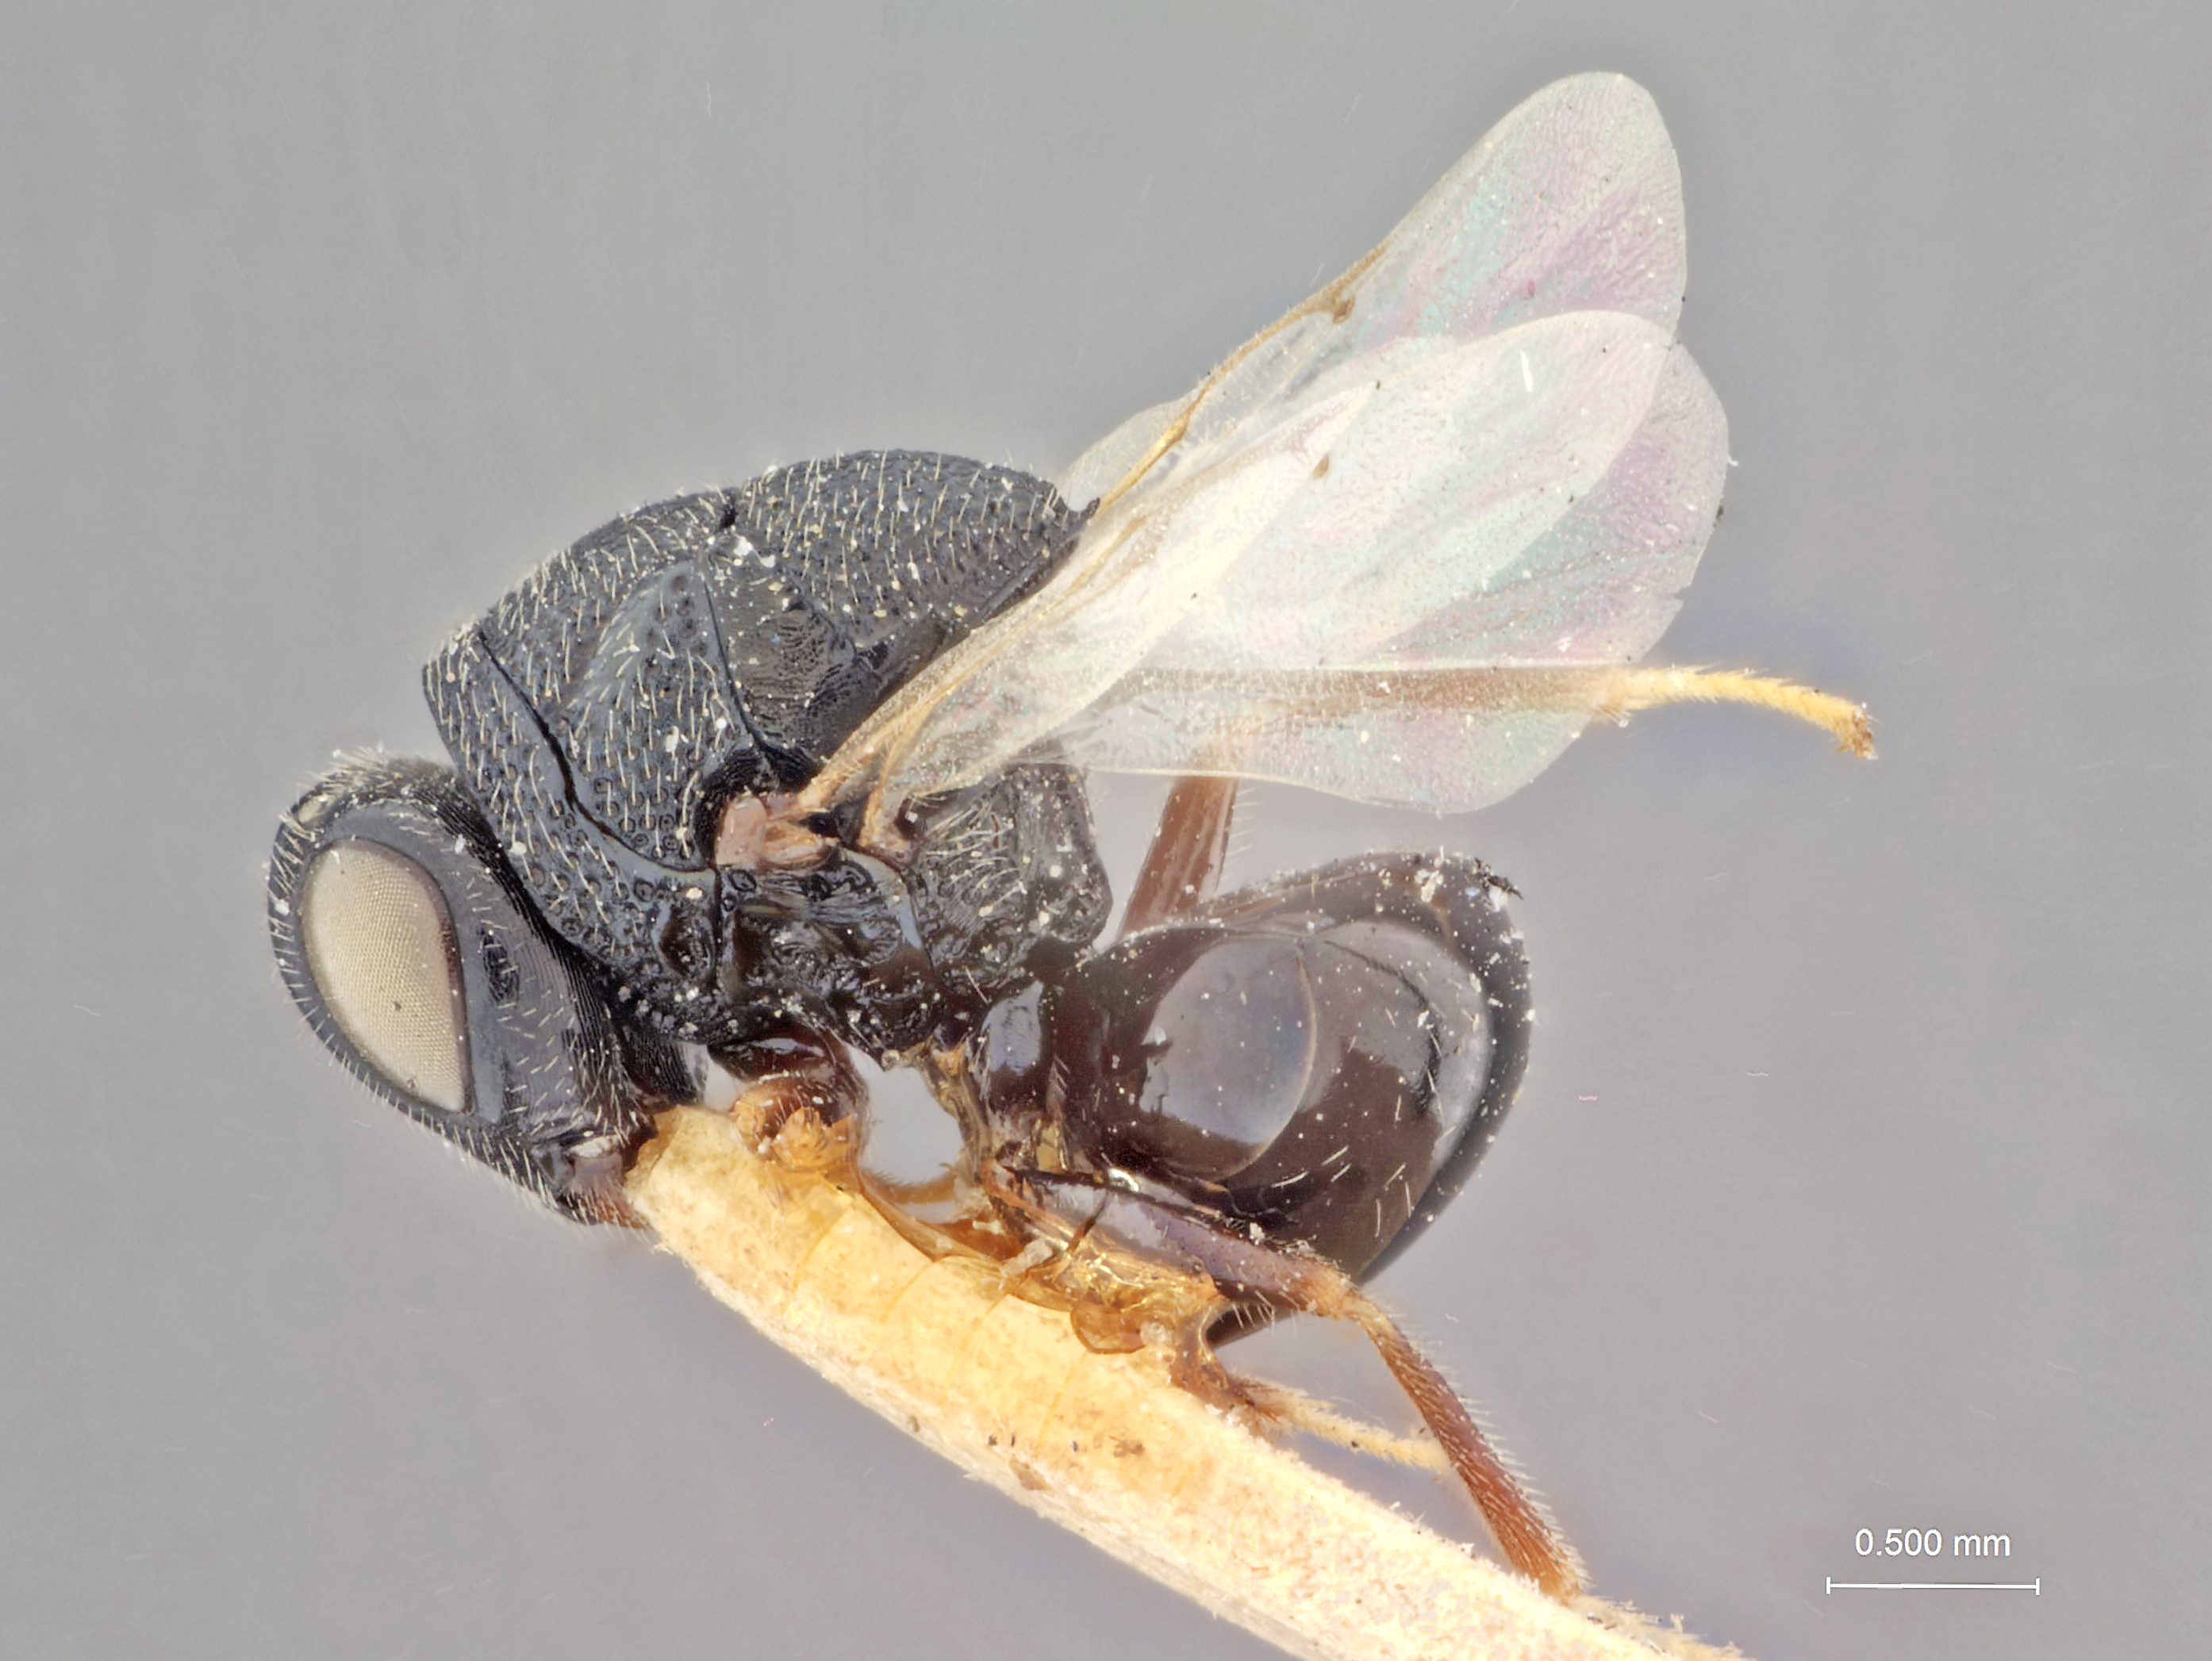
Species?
Perilampus ocellatus
